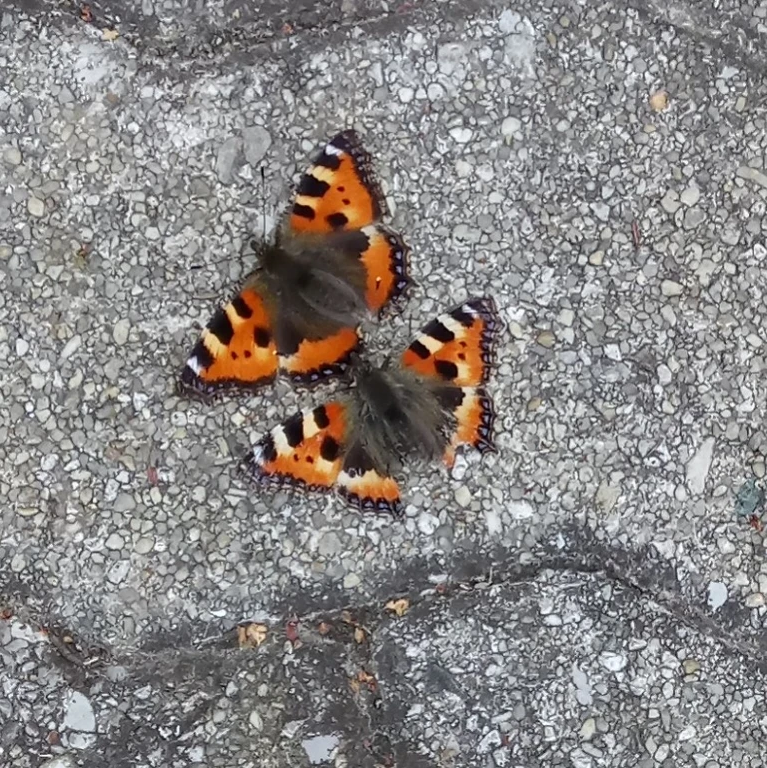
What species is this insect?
Aglais urticae
